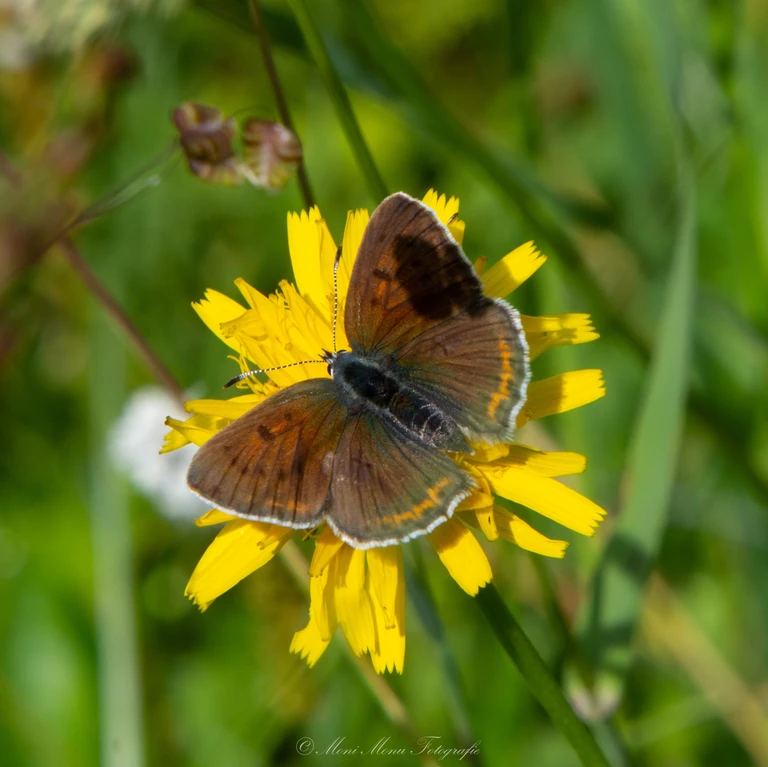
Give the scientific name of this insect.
Lycaena hippothoe (also Palaeochrysophanus hippothoe)
